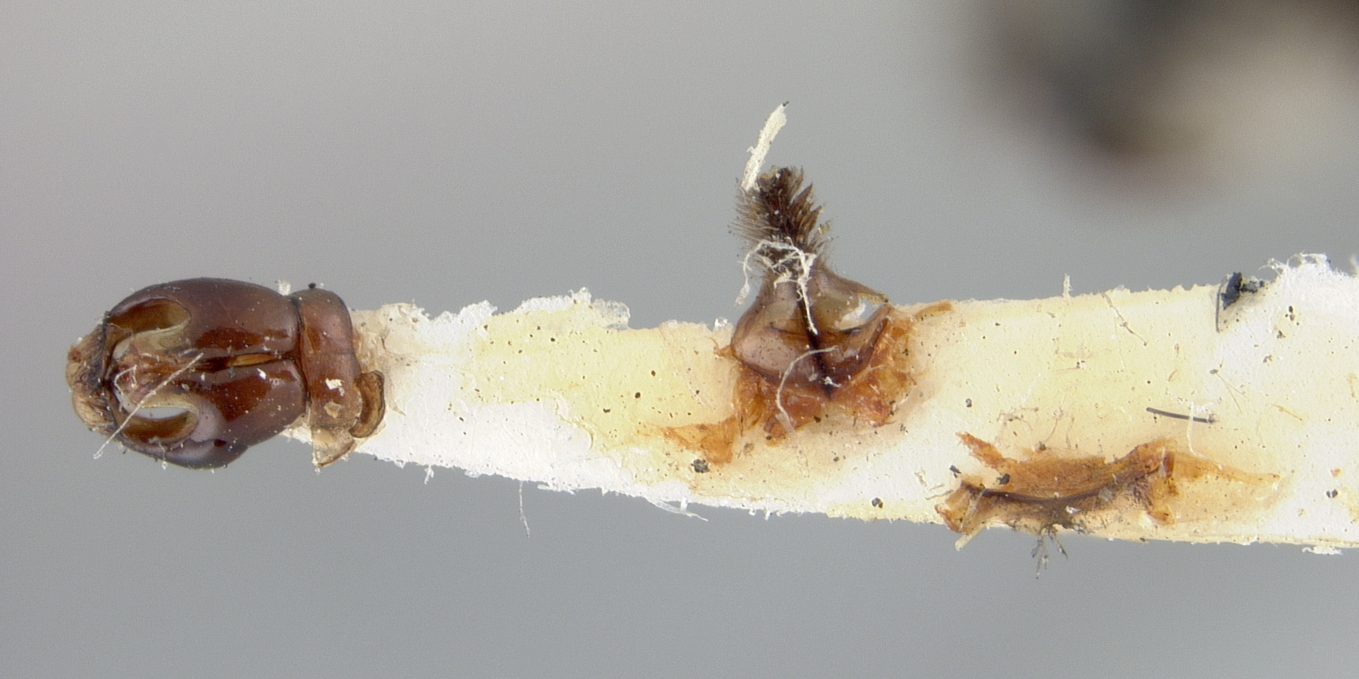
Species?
Andrena maura
